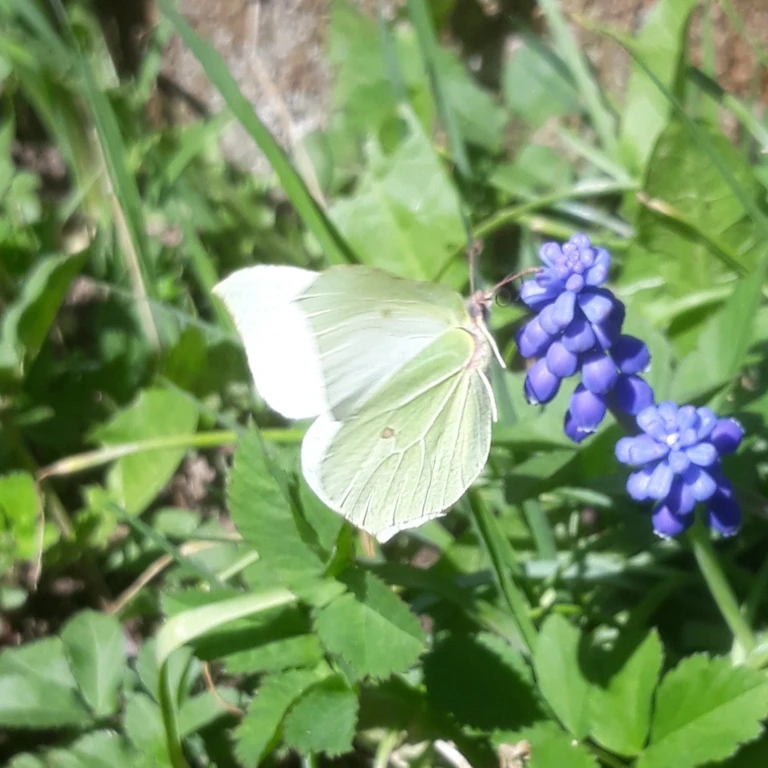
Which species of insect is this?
Gonepteryx rhamni
